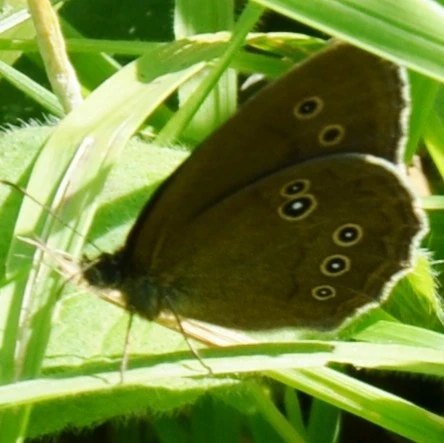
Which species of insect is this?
Aphantopus hyperantus
